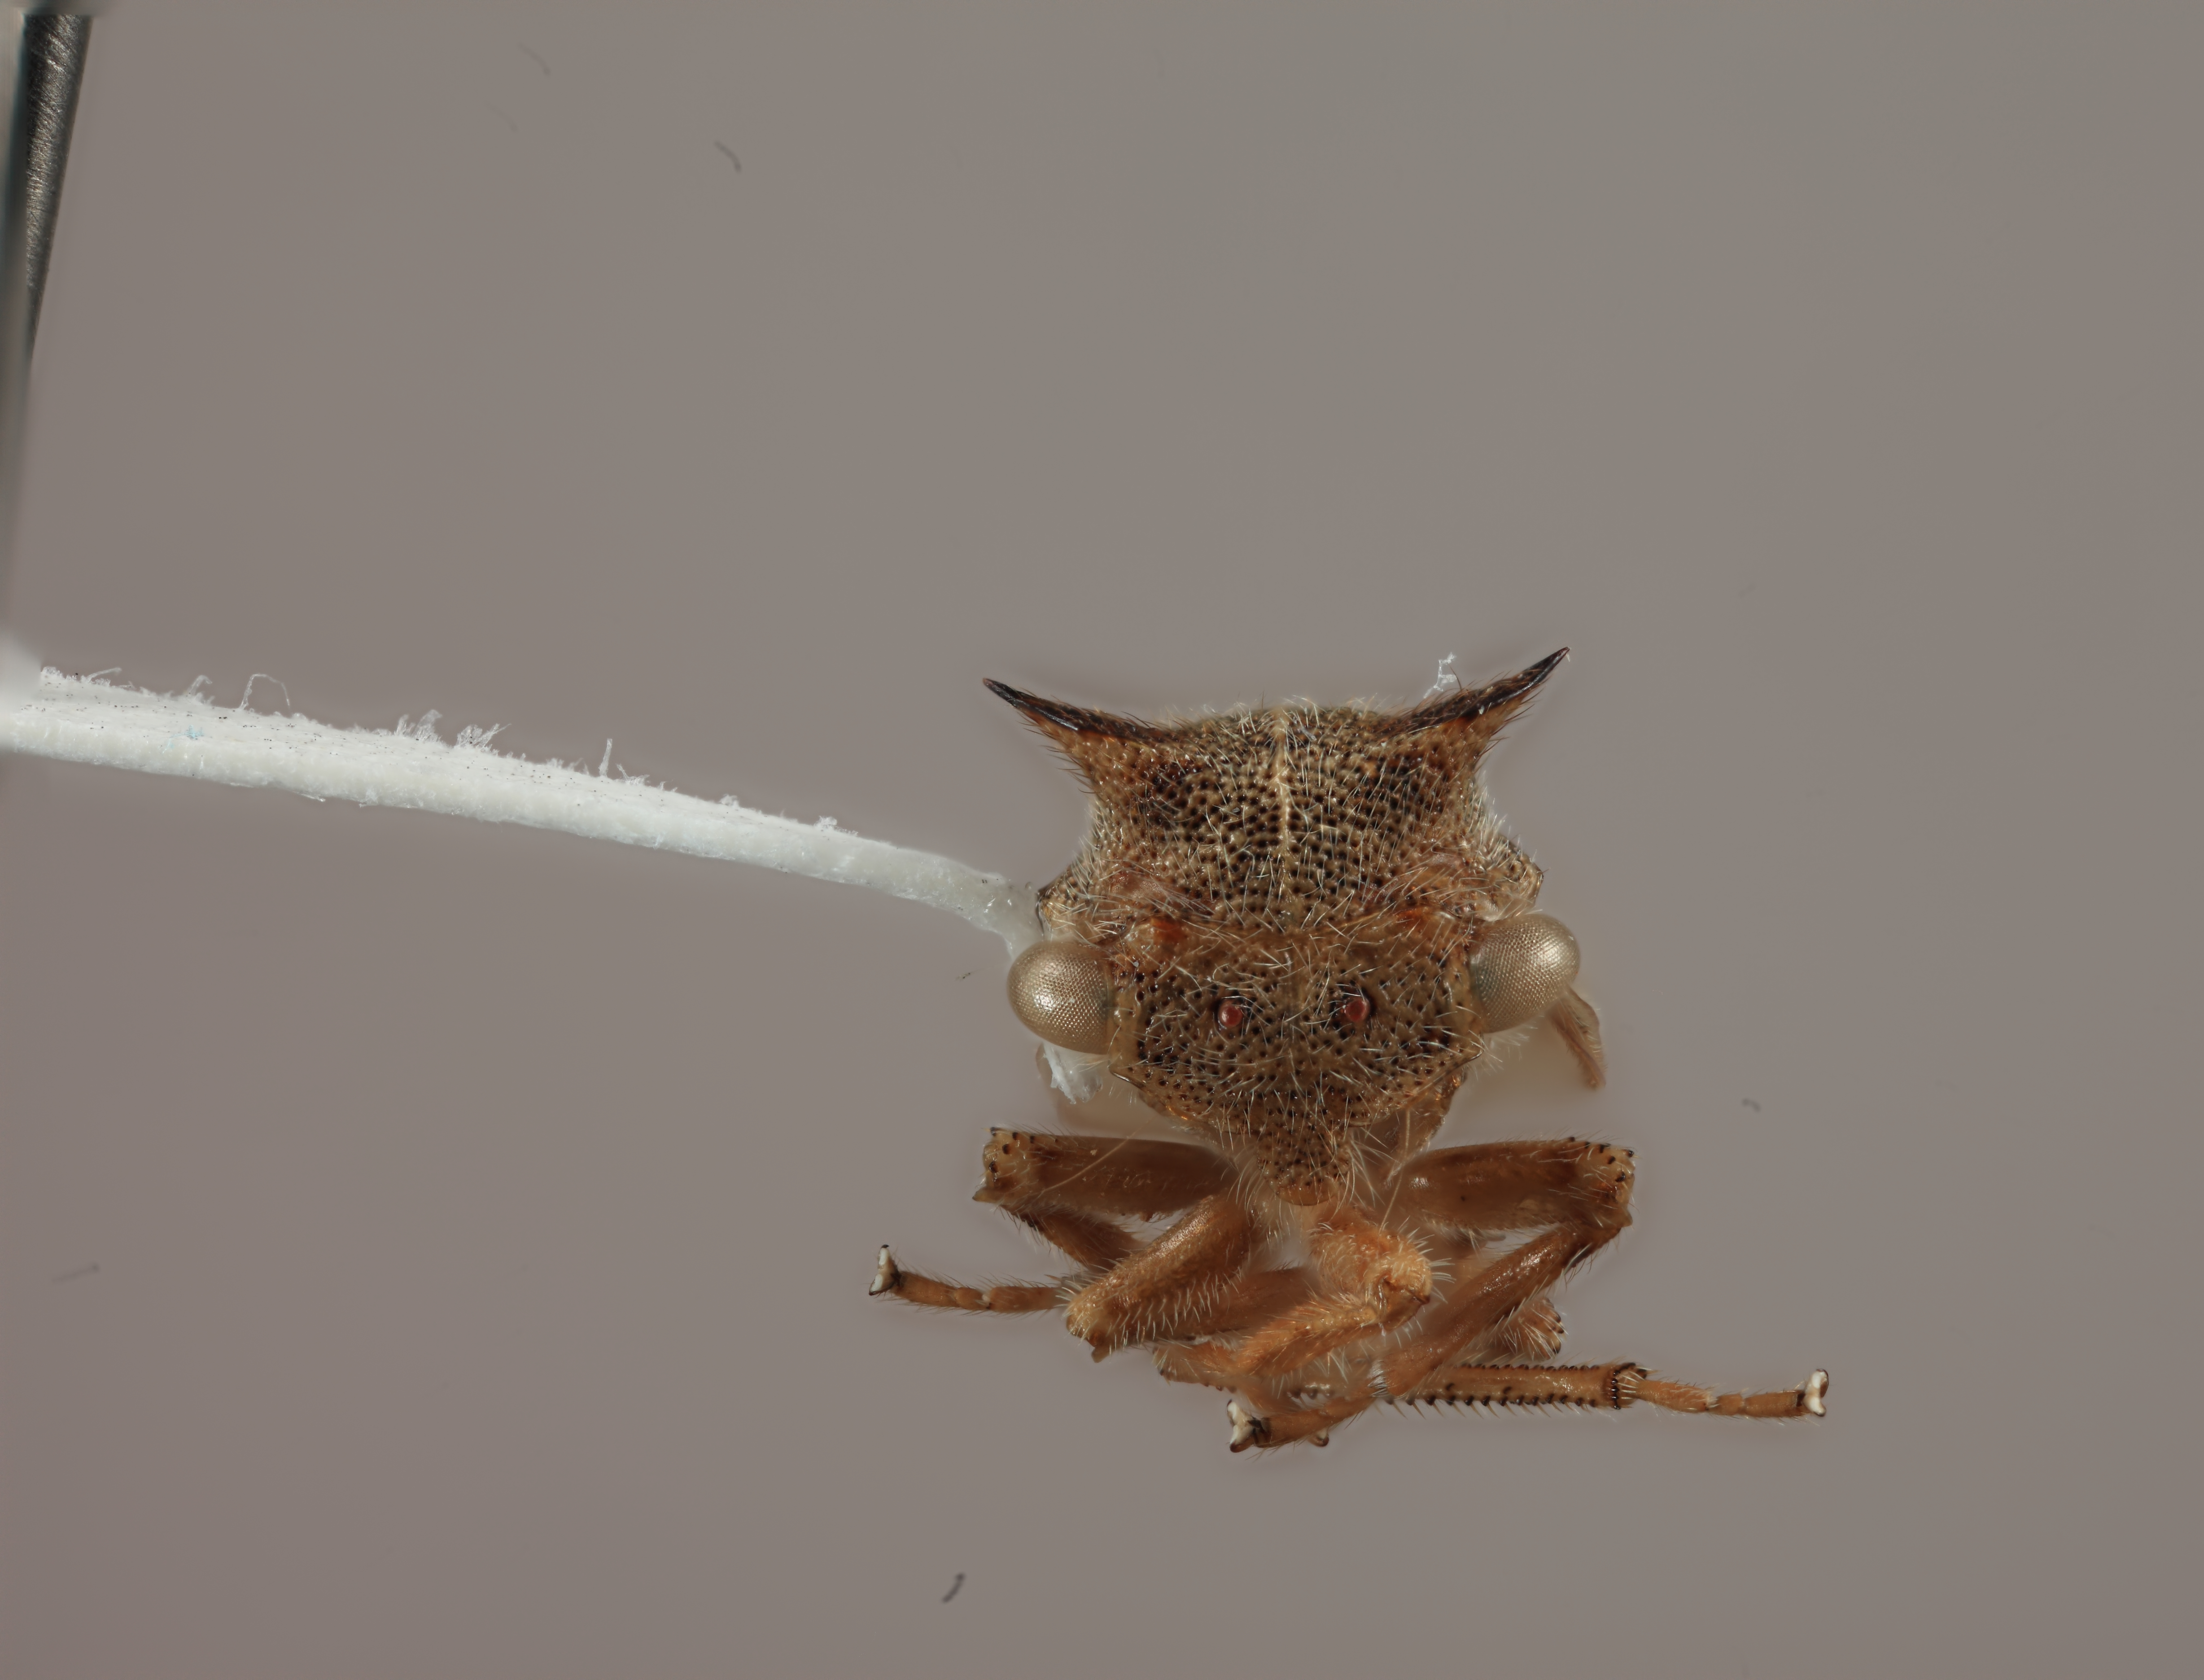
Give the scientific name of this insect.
Tolania umbella
